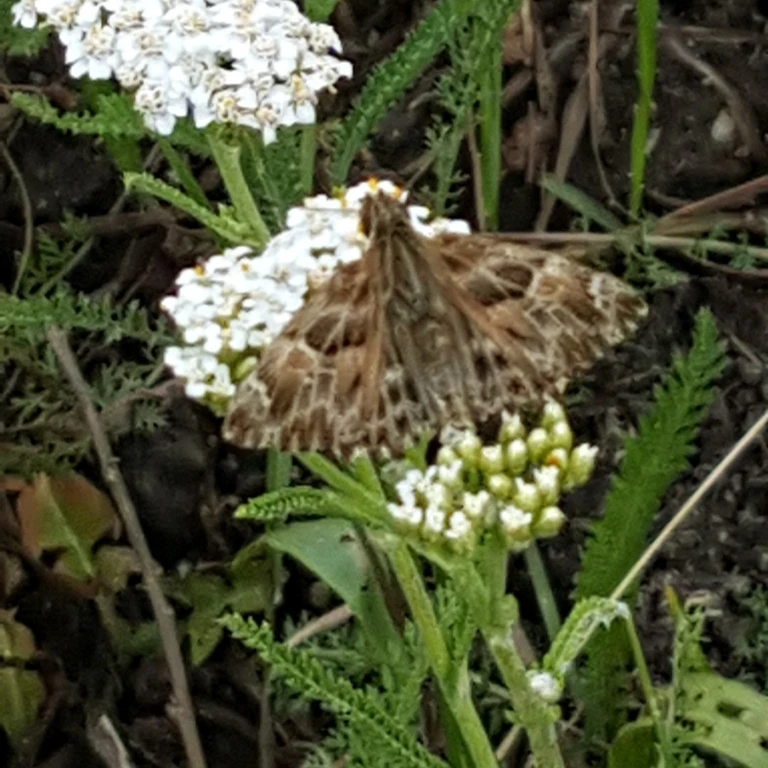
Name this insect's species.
Carcharodus alceae
